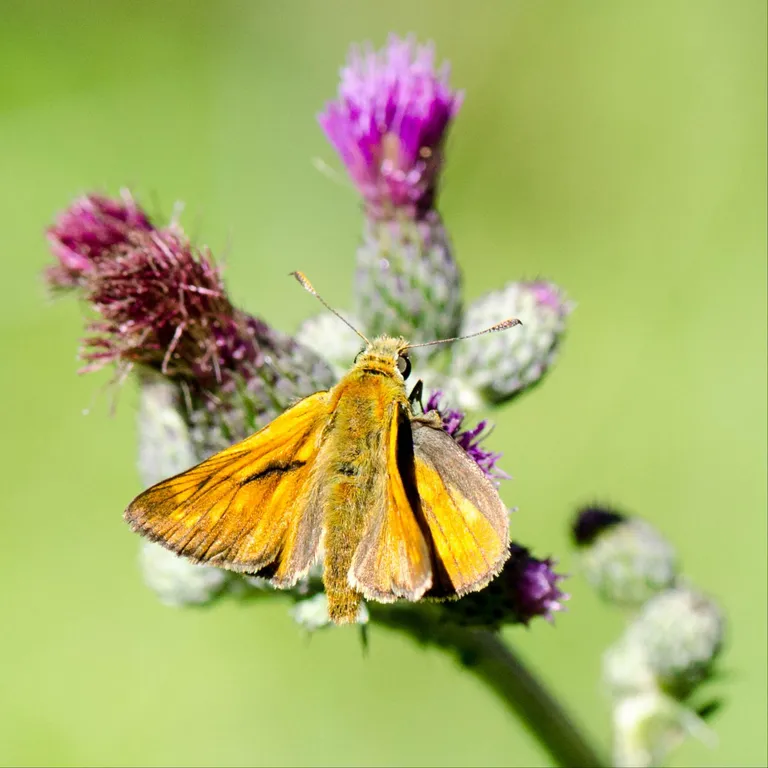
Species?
Ochlodes sylvanus (also Ochlodes venata)
